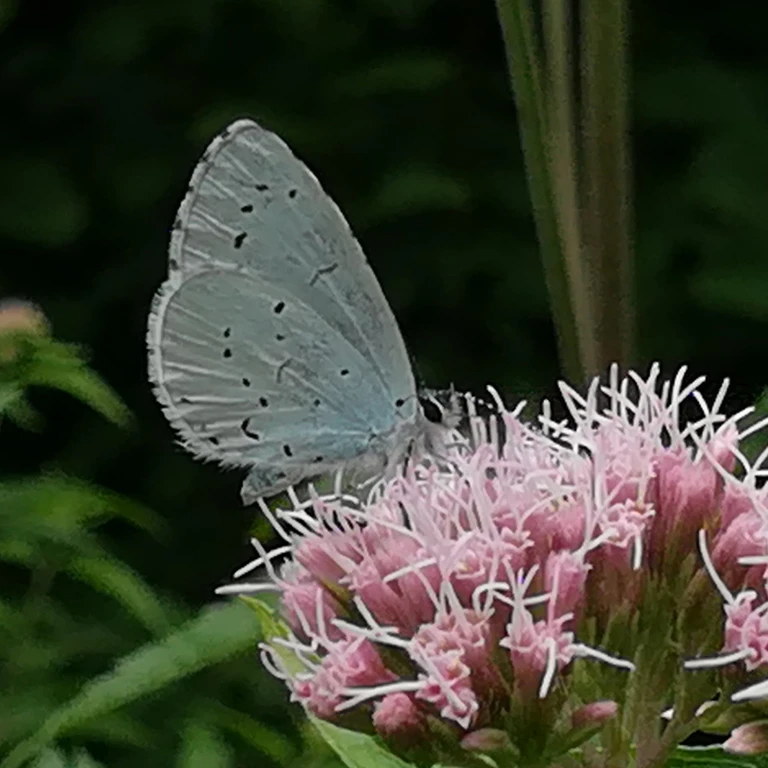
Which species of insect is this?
Celastrina argiolus
